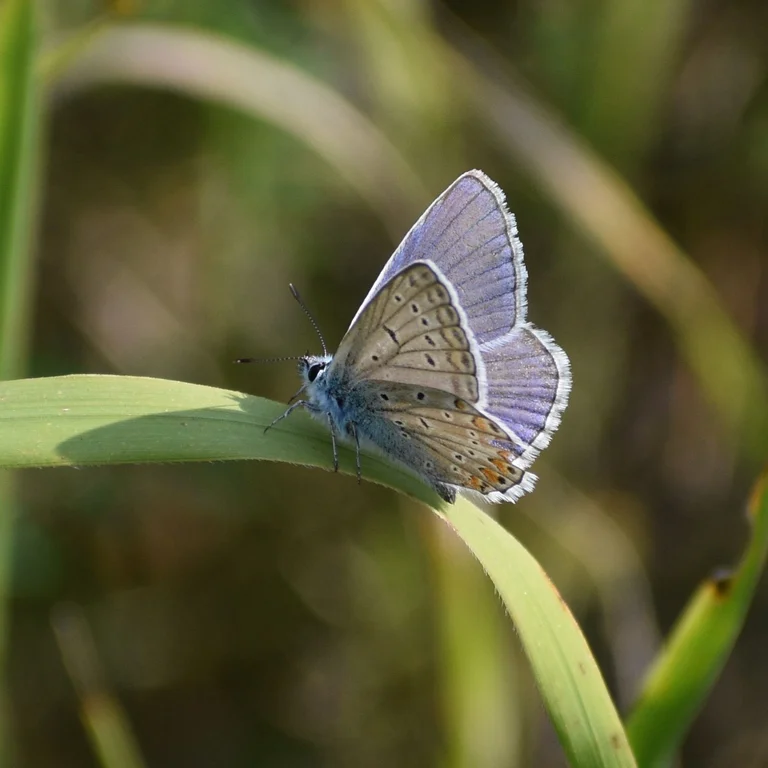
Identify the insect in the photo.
Polyommatus icarus
